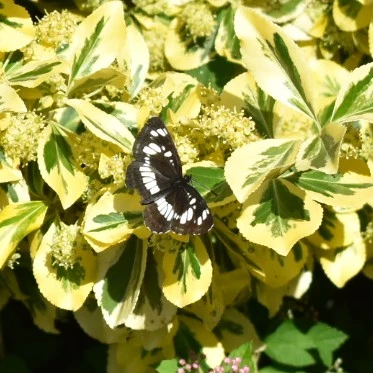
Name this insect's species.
Neptis rivularis
